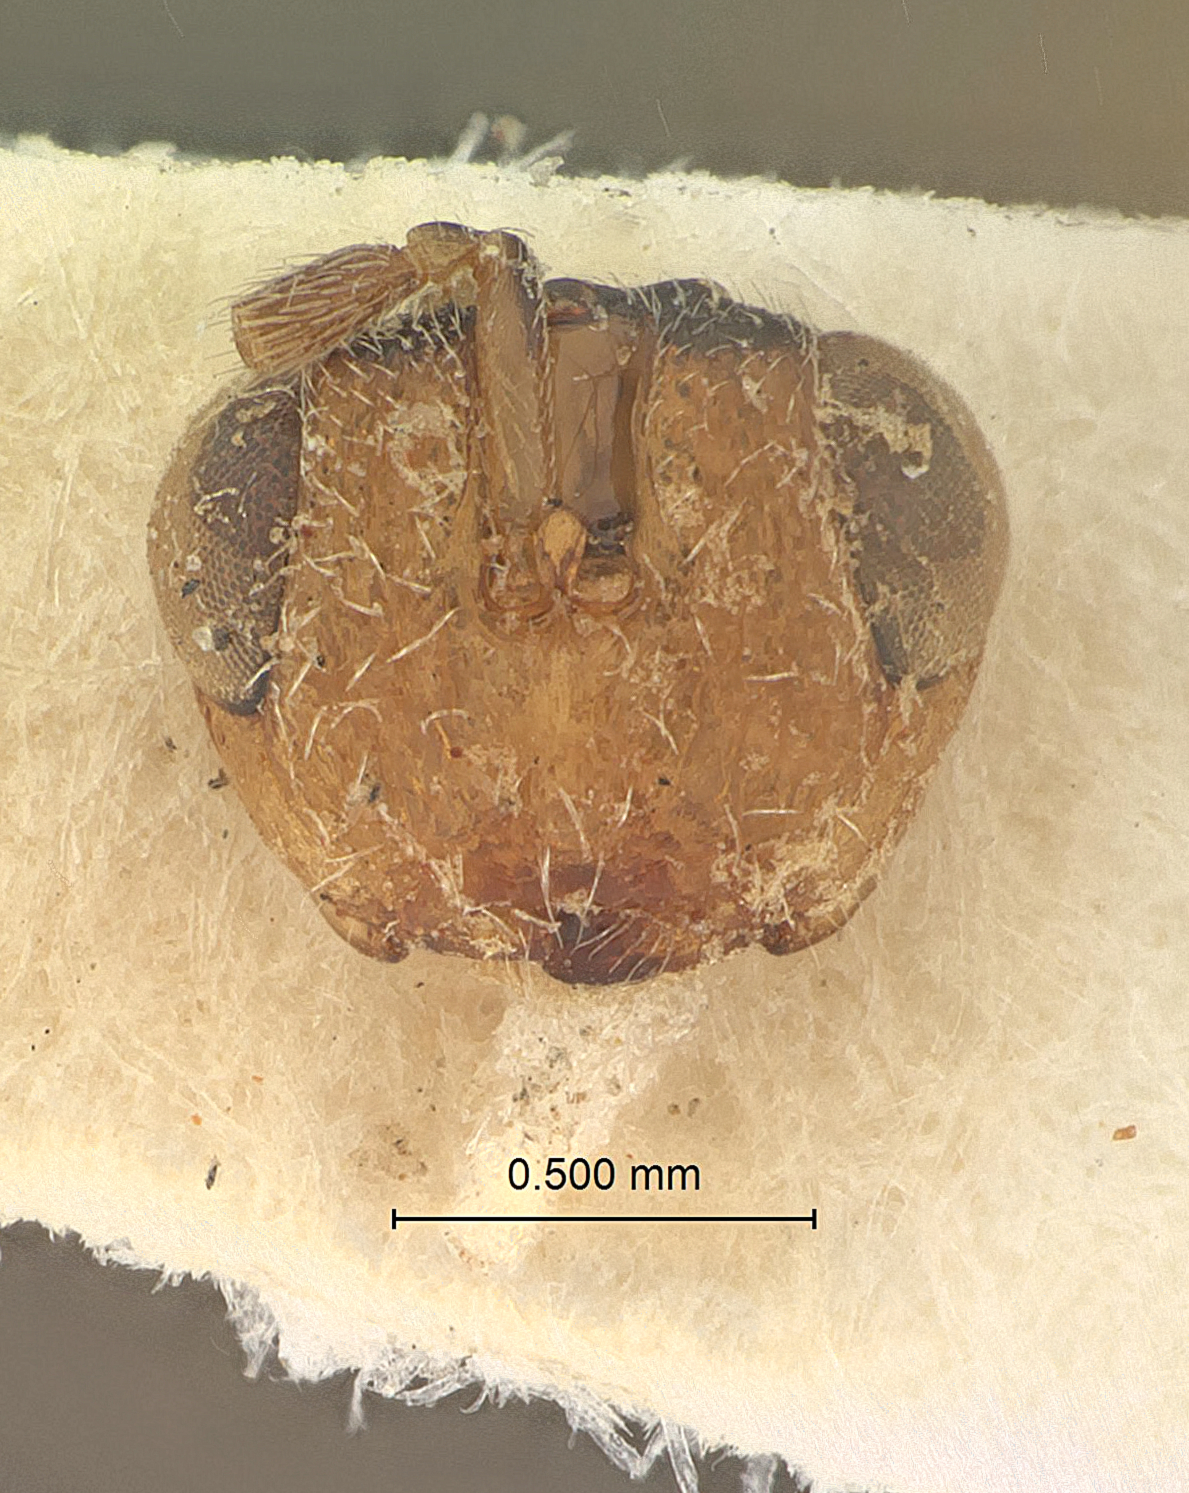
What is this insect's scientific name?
Prodecatoma beesoni
